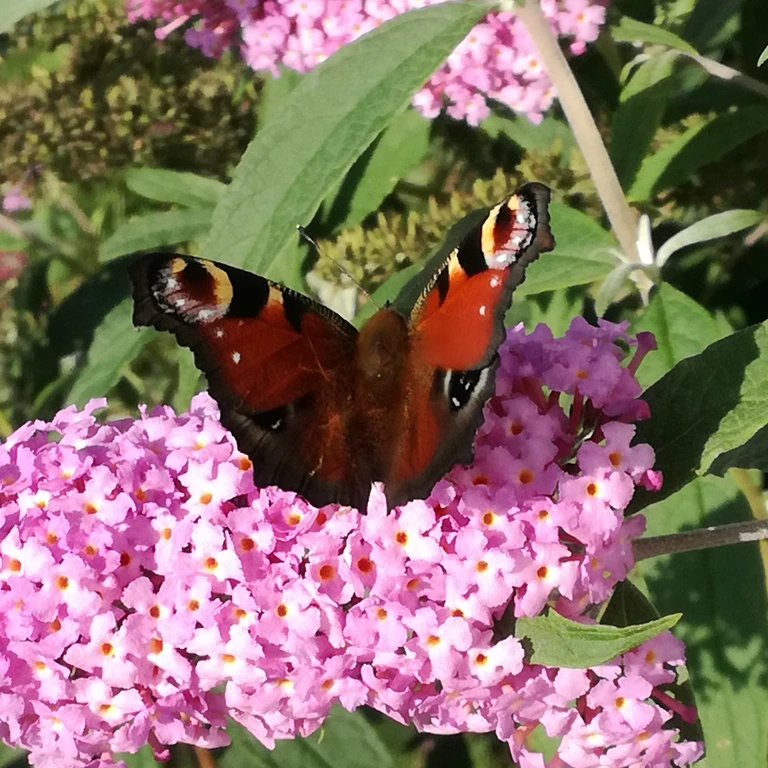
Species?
Aglais io
